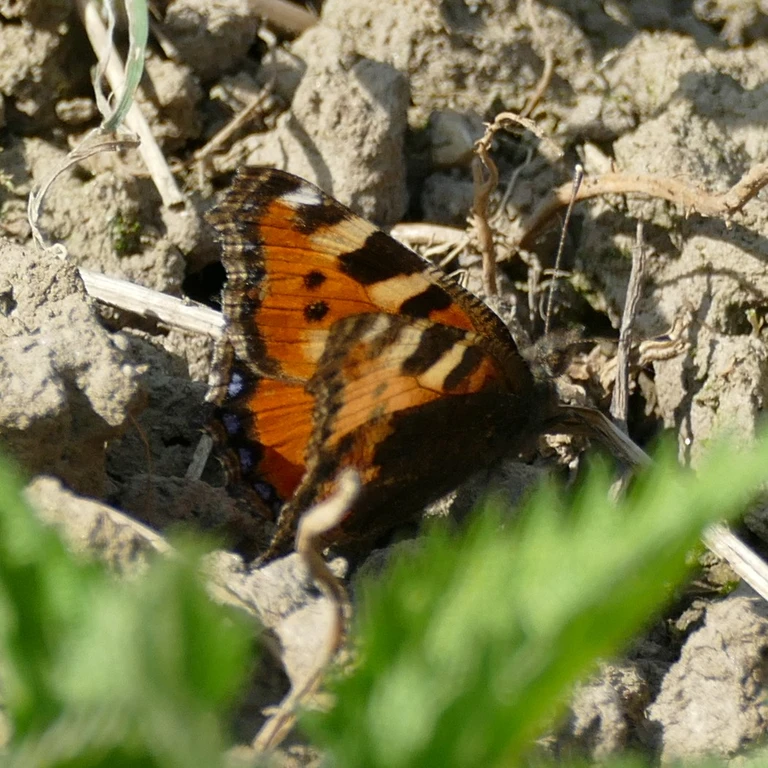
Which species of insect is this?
Aglais urticae
